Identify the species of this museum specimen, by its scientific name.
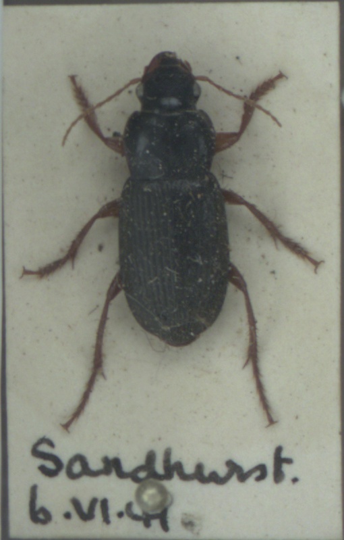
Harpalus rufipes
